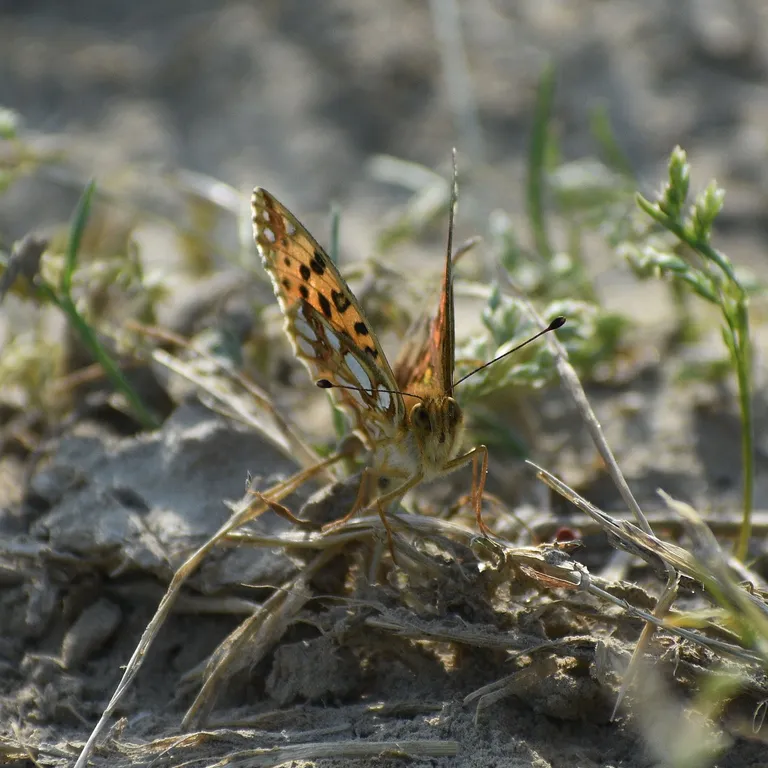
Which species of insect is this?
Issoria lathonia
